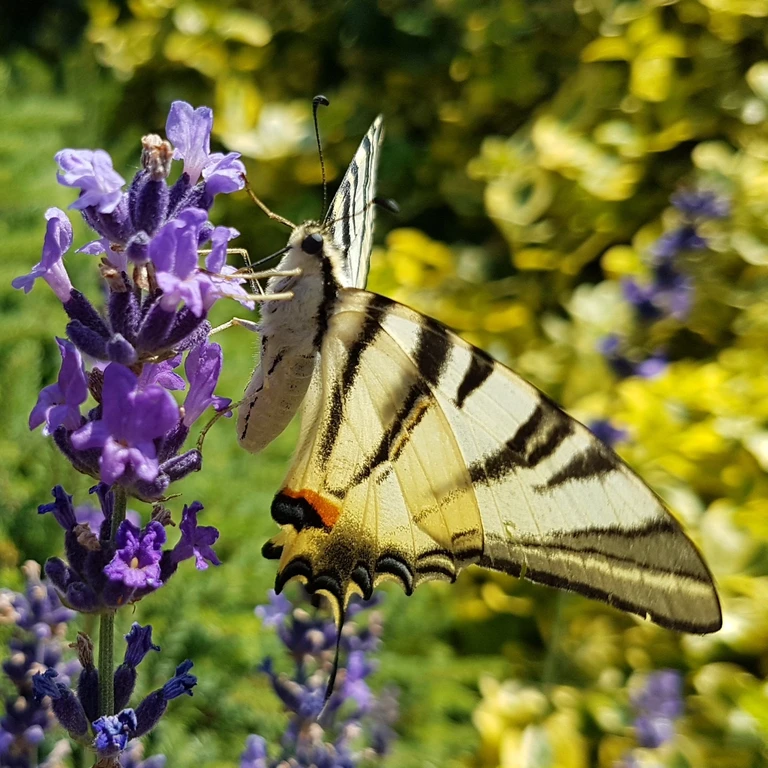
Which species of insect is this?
Iphiclides podalirius
